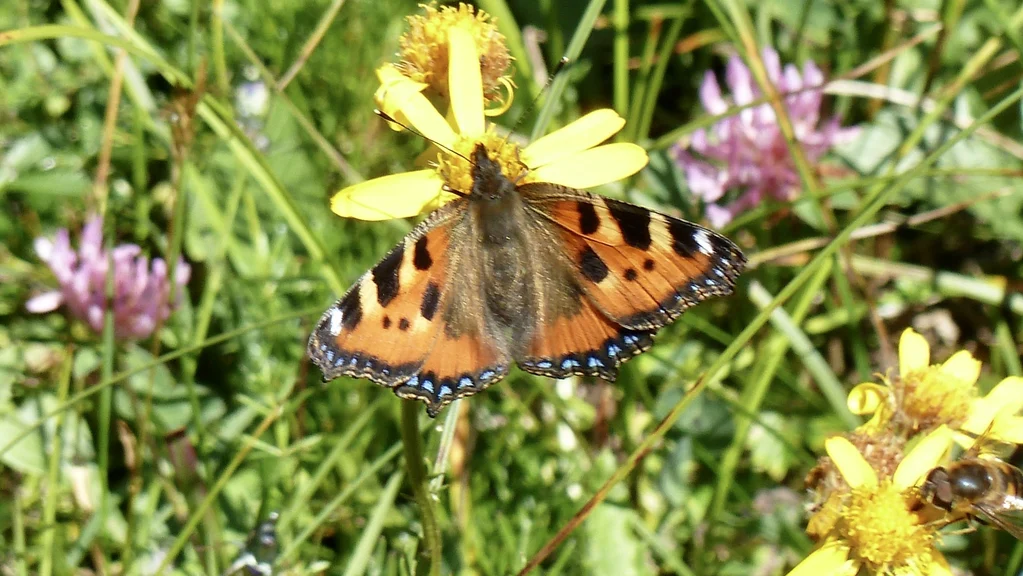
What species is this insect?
Aglais urticae
